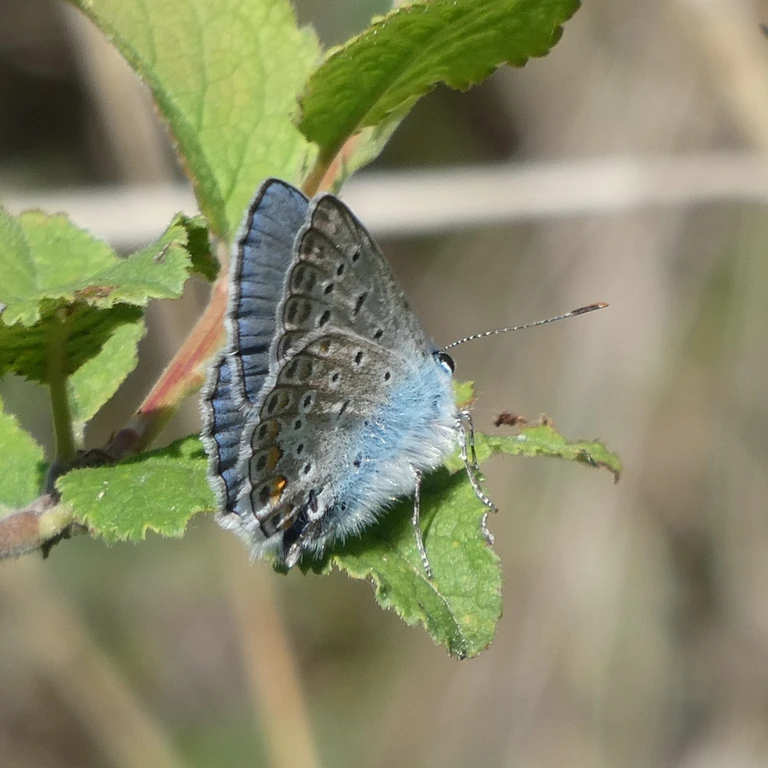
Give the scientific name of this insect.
Polyommatus icarus
